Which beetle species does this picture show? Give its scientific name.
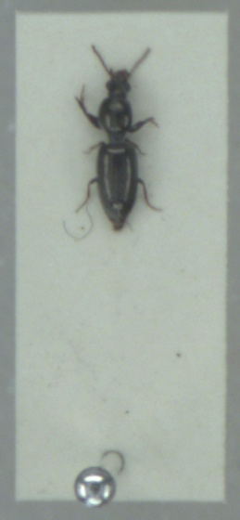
Dyschirius politus
